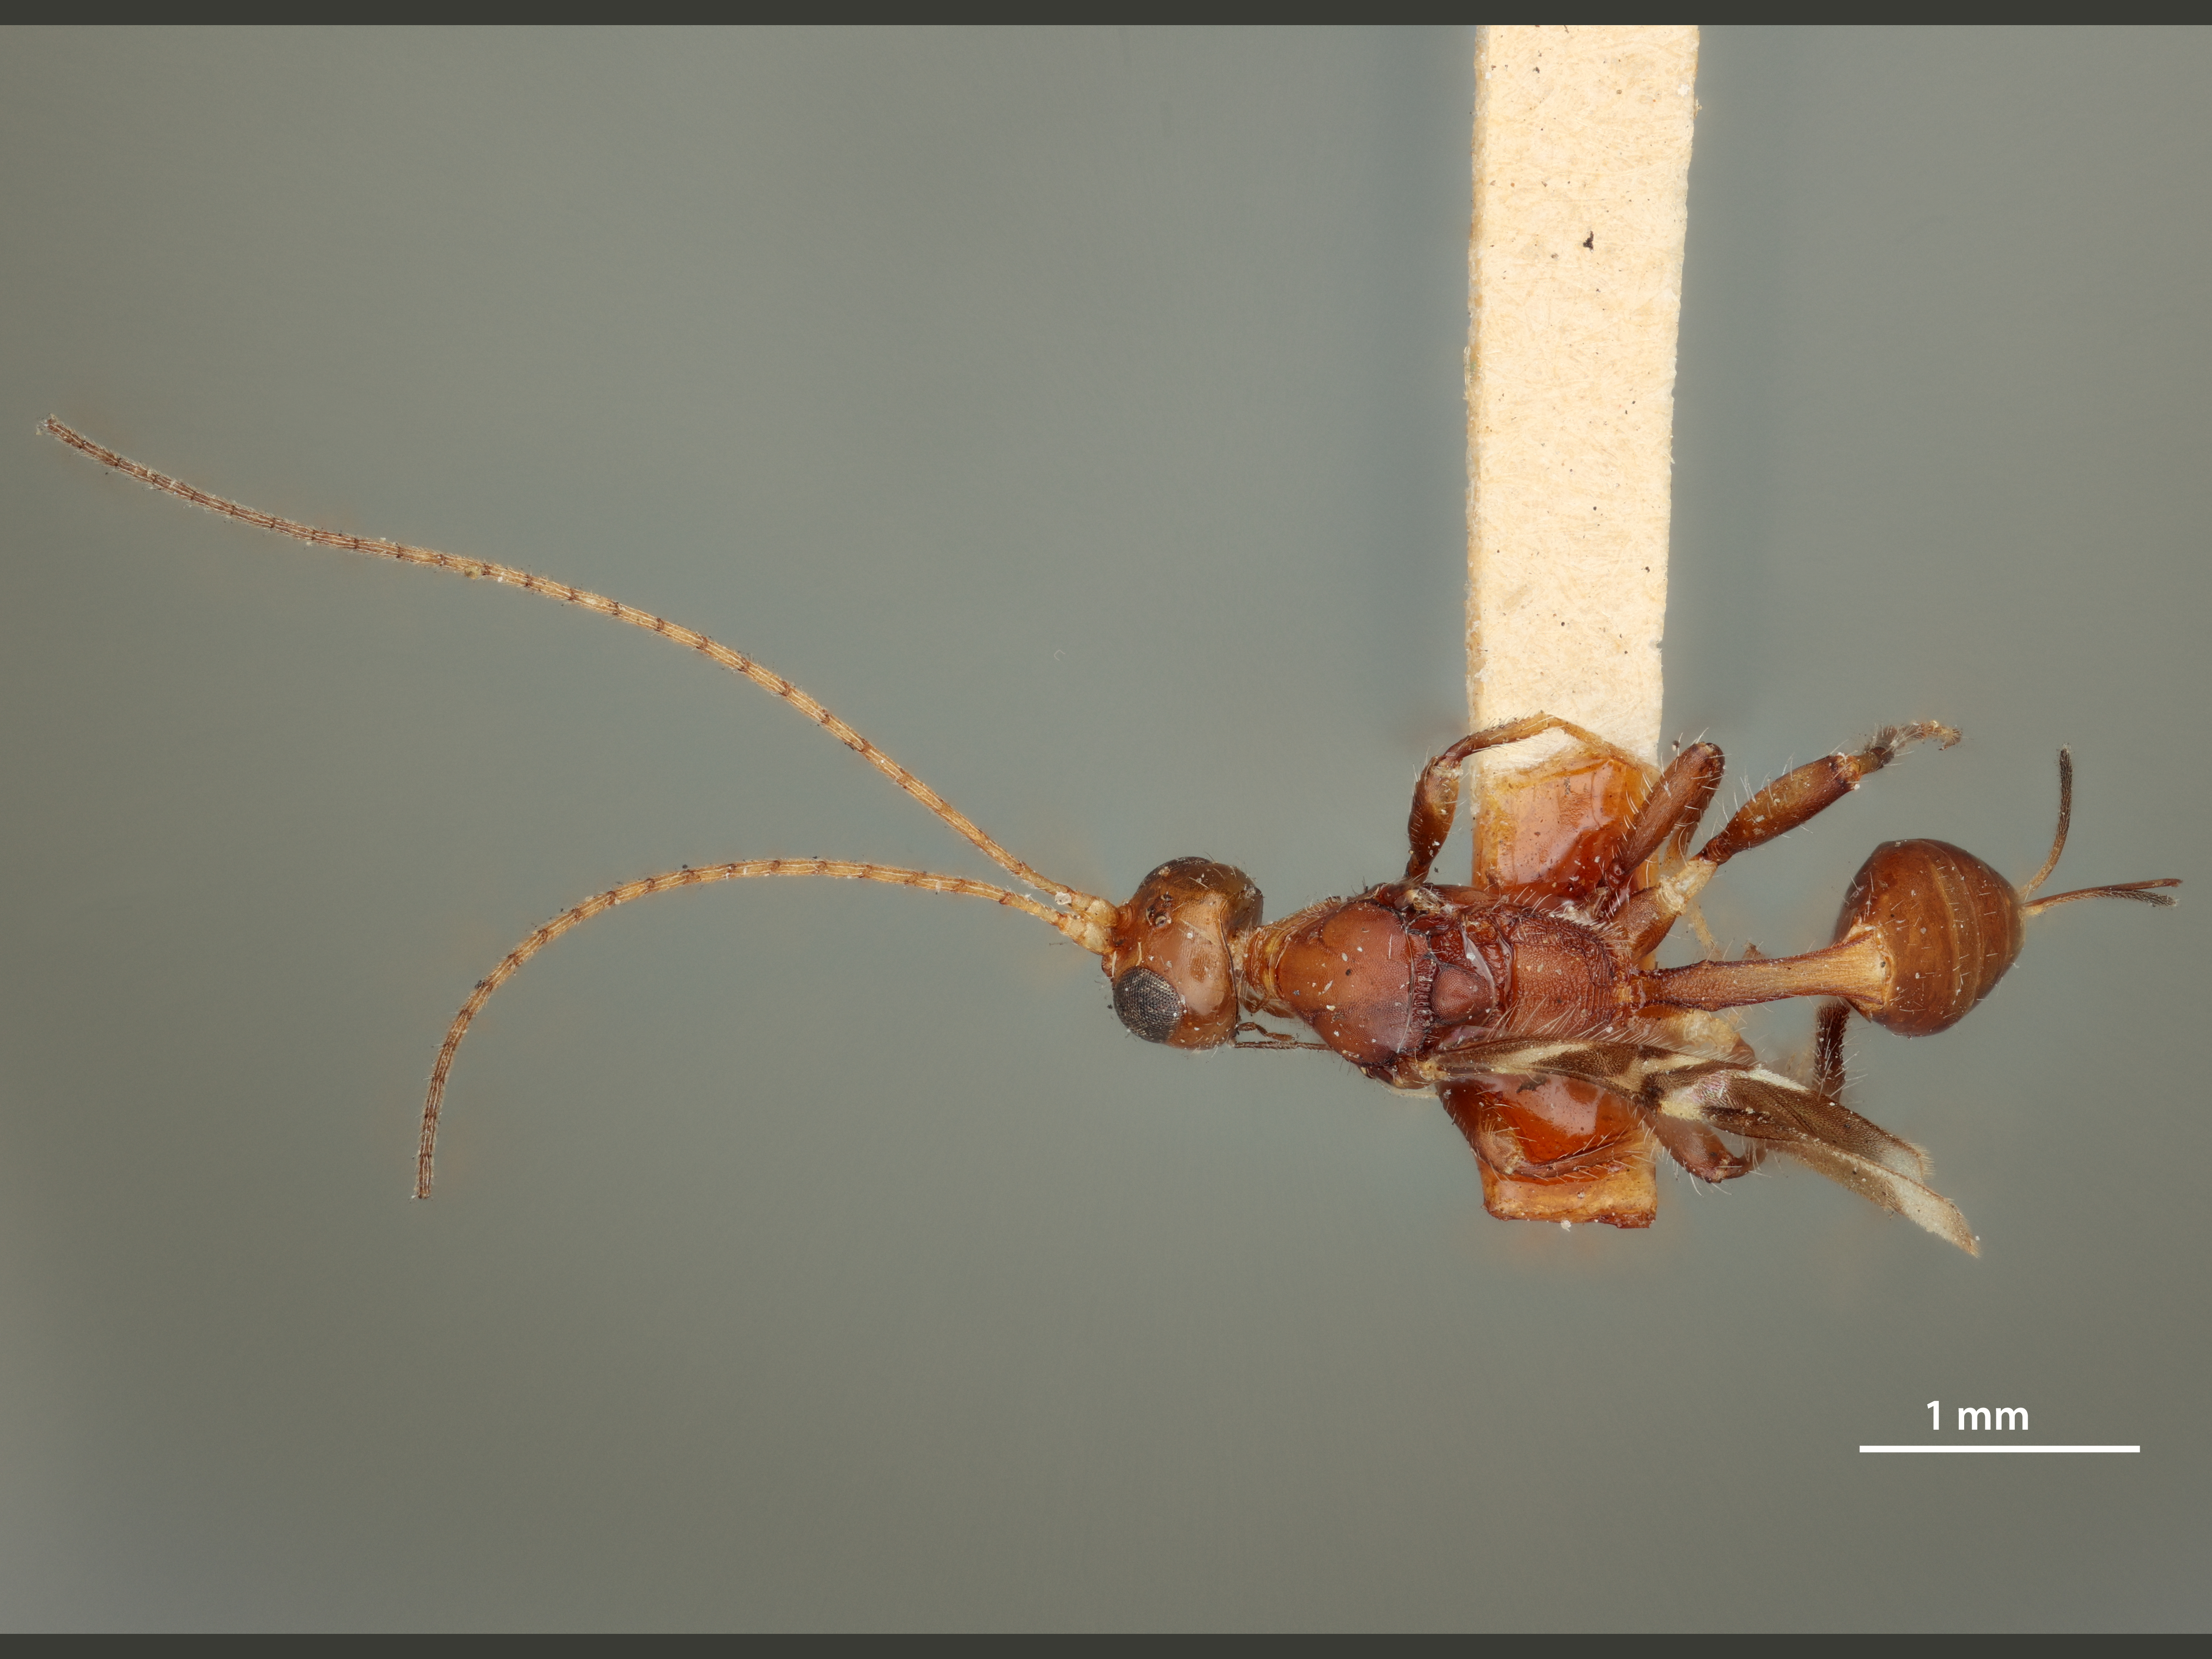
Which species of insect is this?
Spathius zagreus
